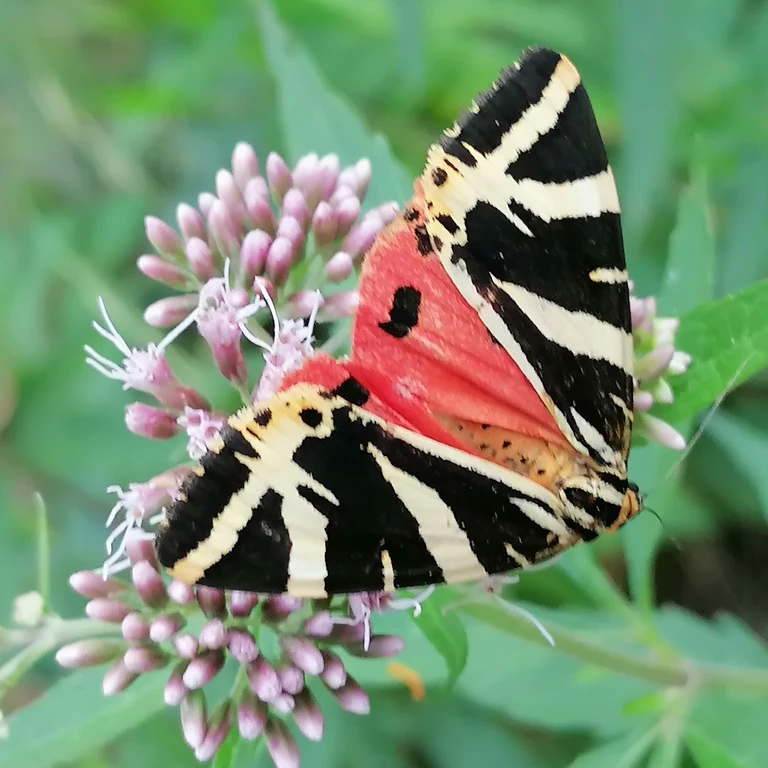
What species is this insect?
Euplagia quadripunctaria
